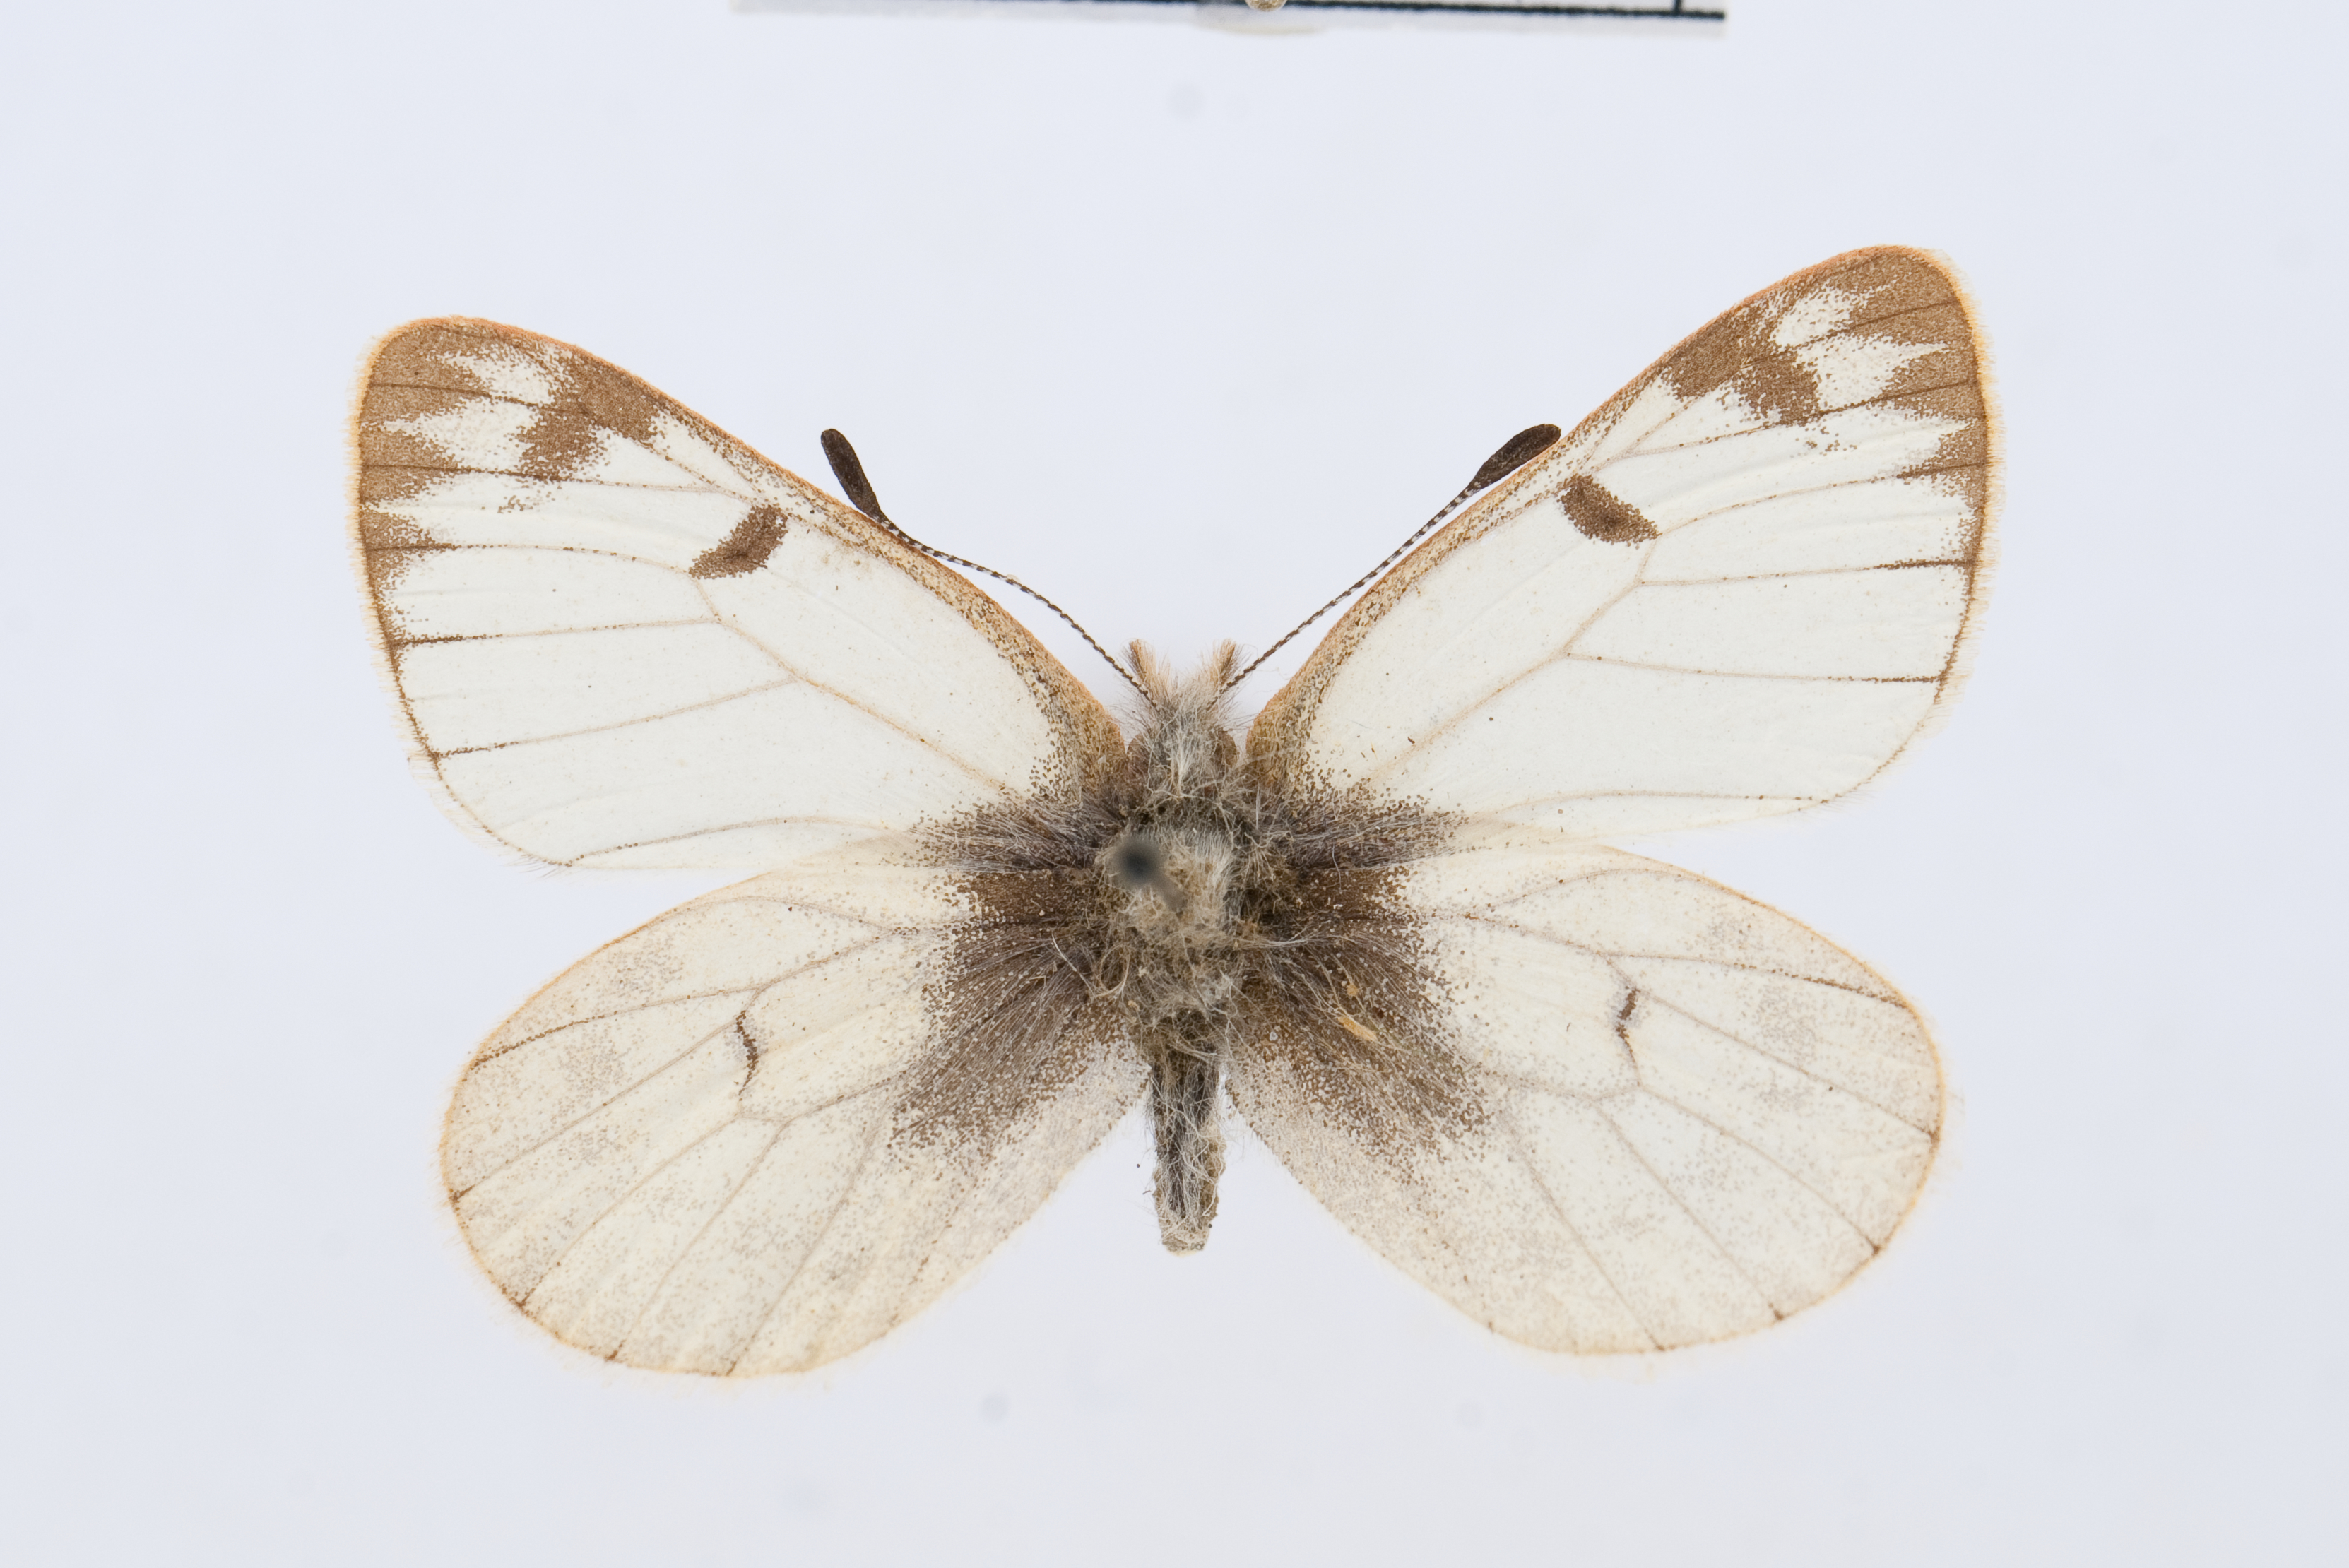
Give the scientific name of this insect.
Baltia shawii
